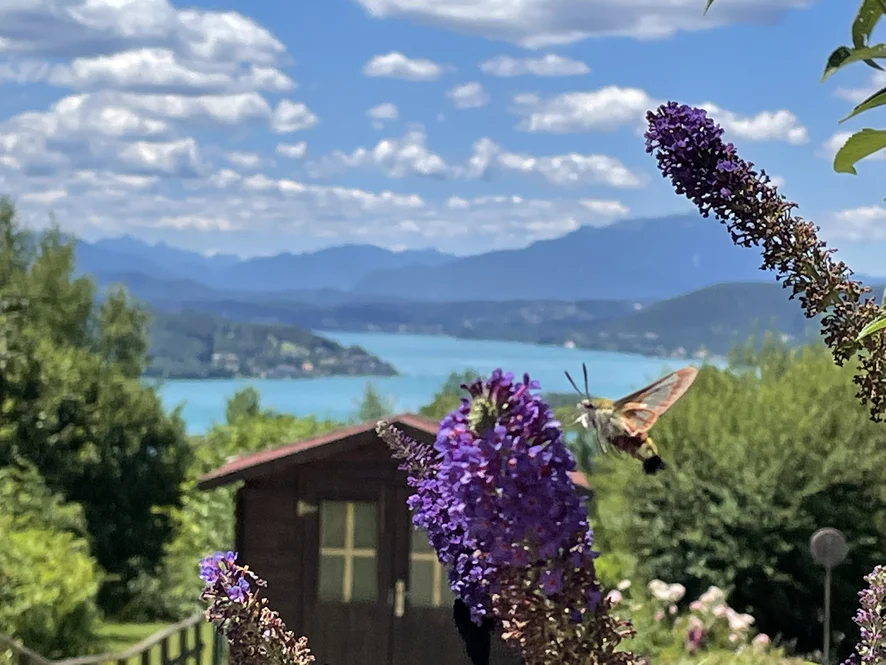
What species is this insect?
Hemaris fuciformis
